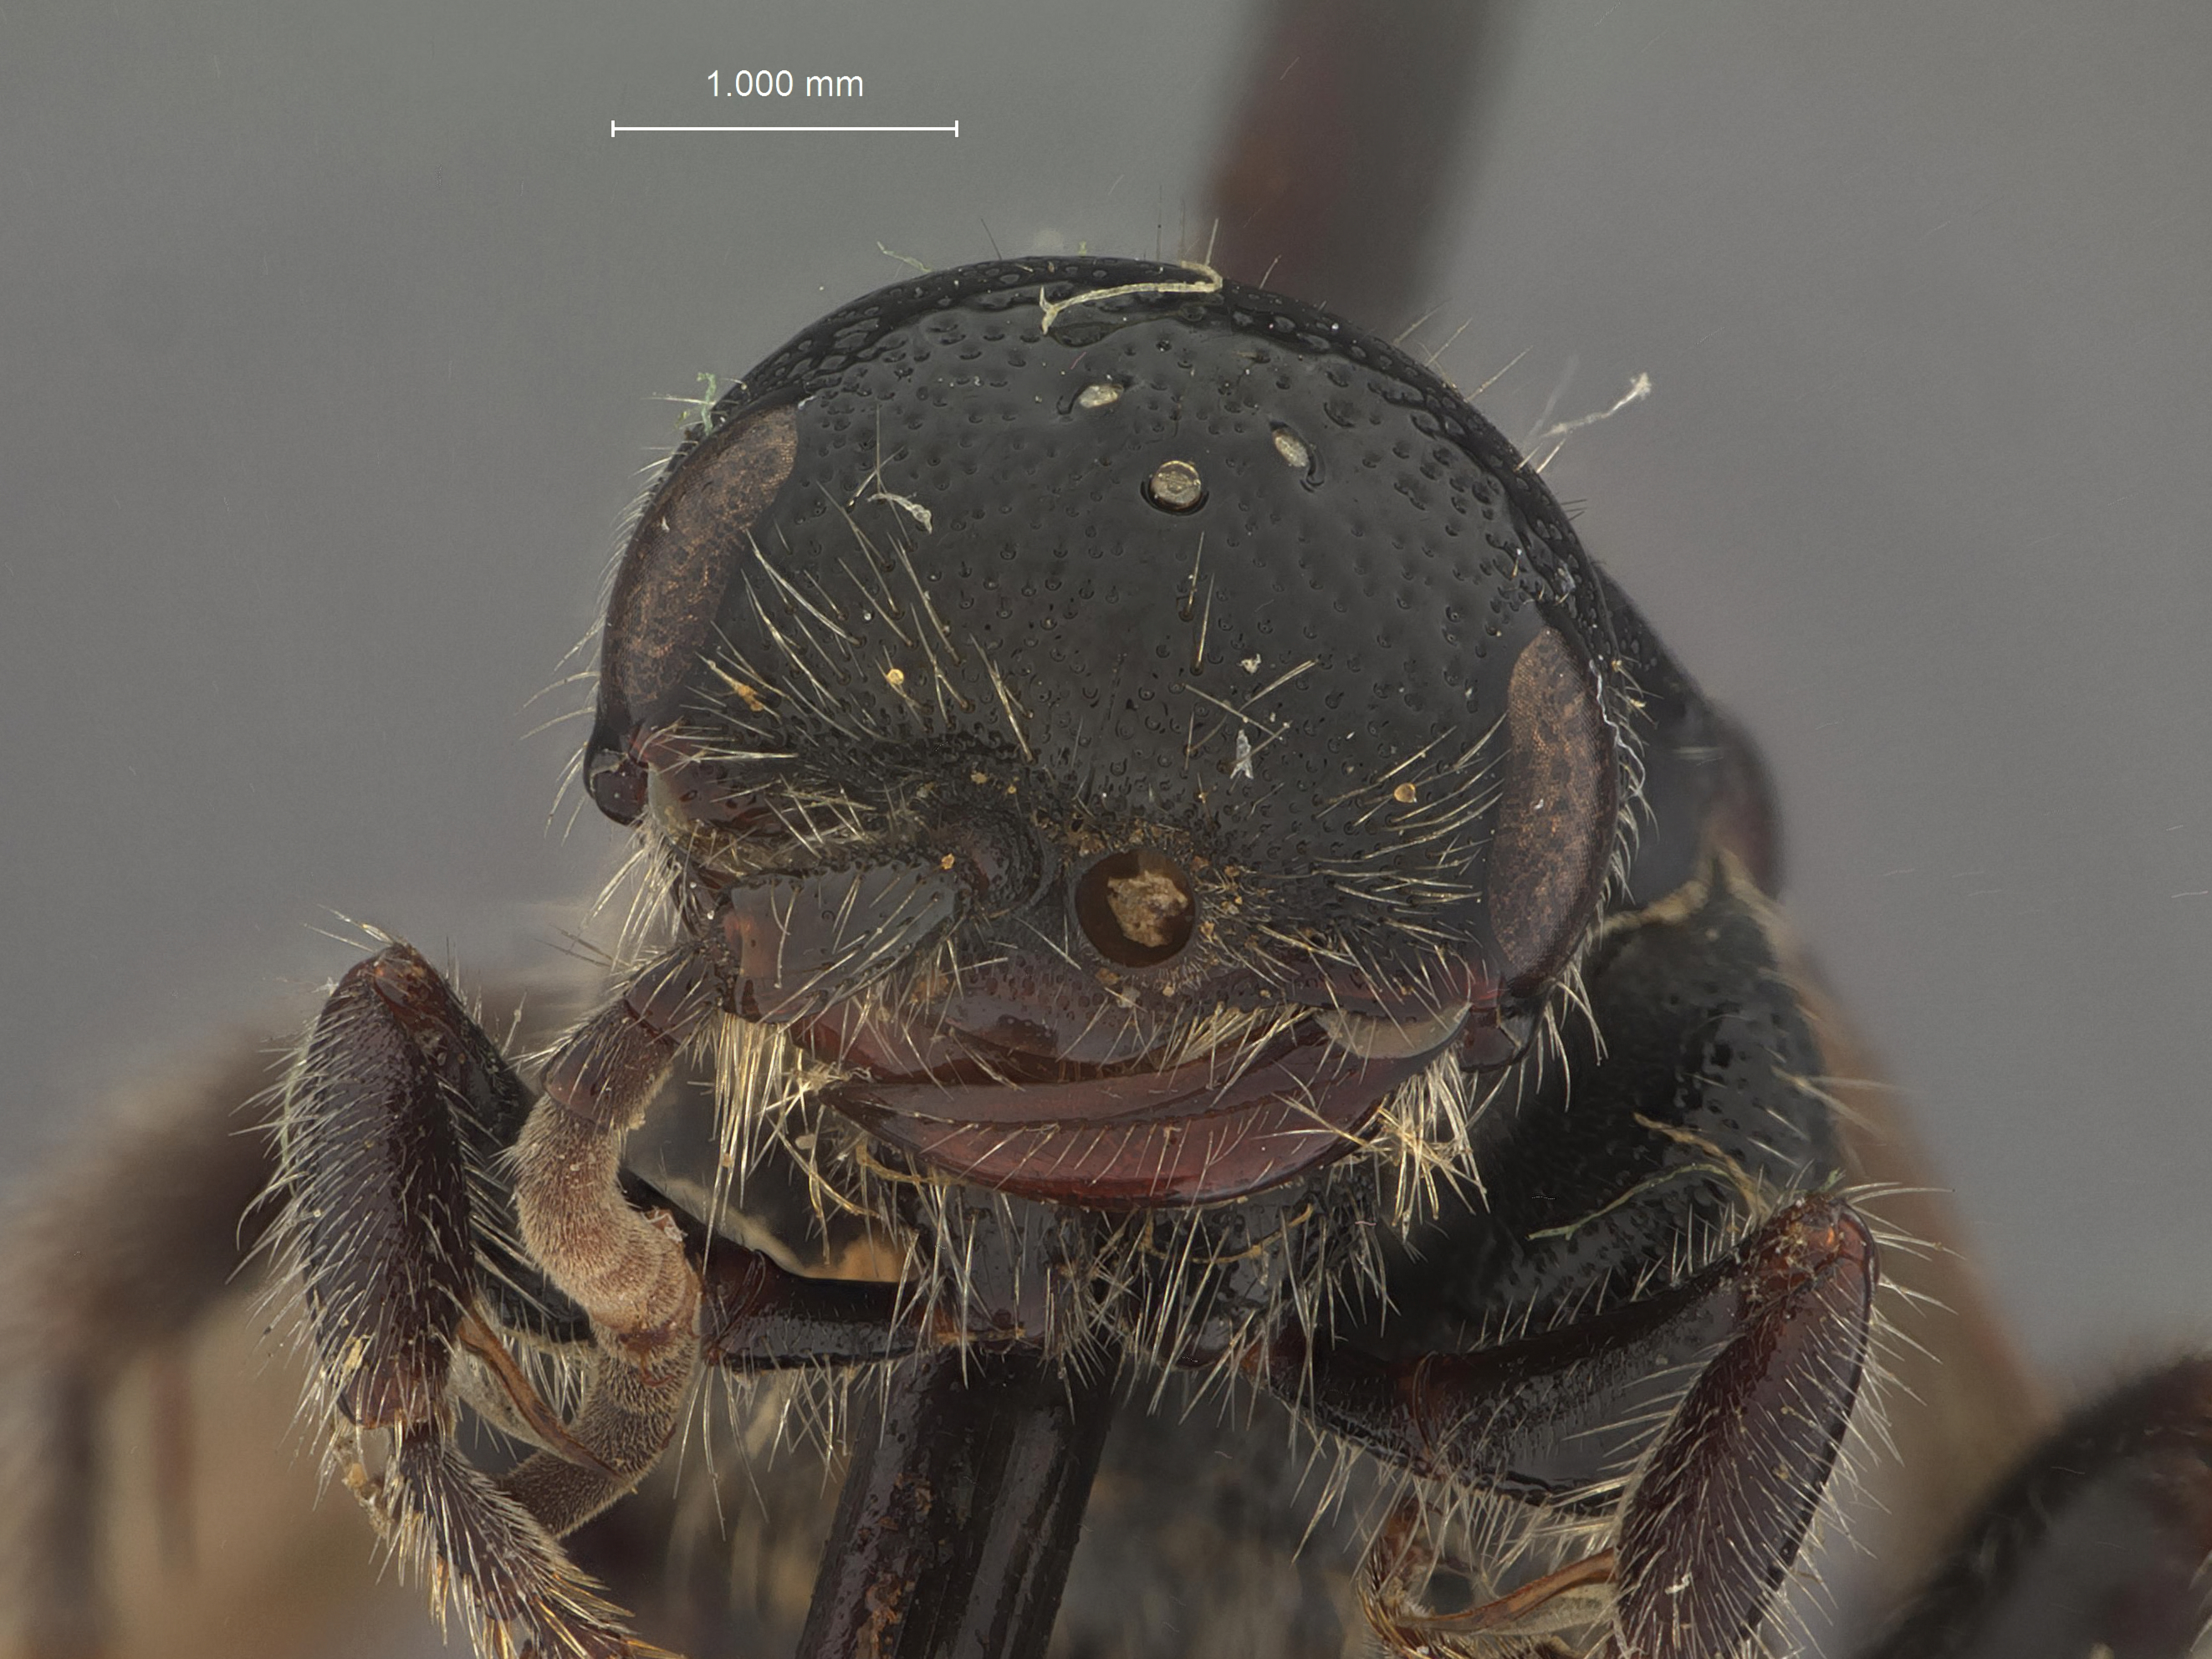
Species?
Tiphia raui
